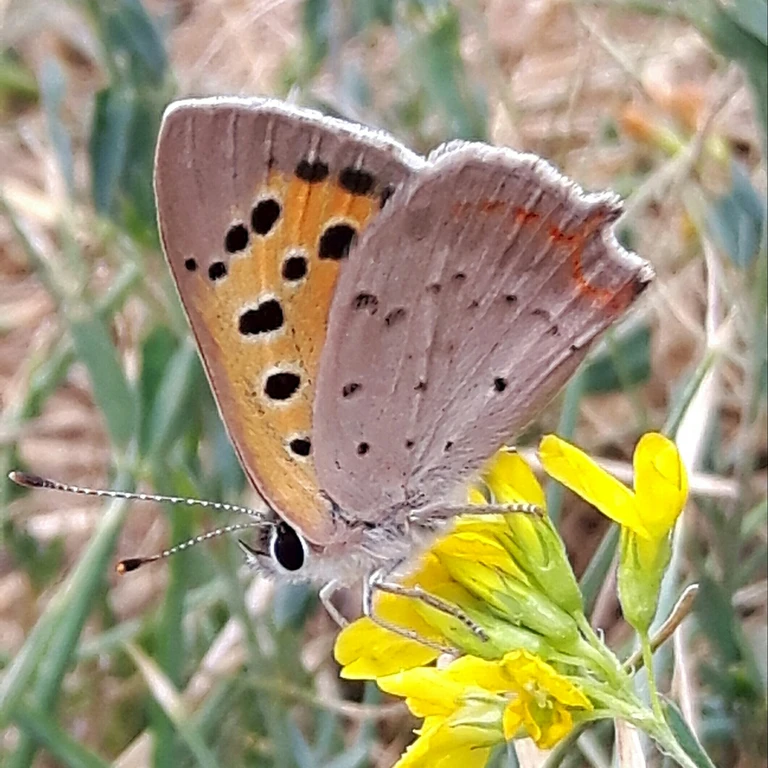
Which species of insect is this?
Lycaena phlaeas
